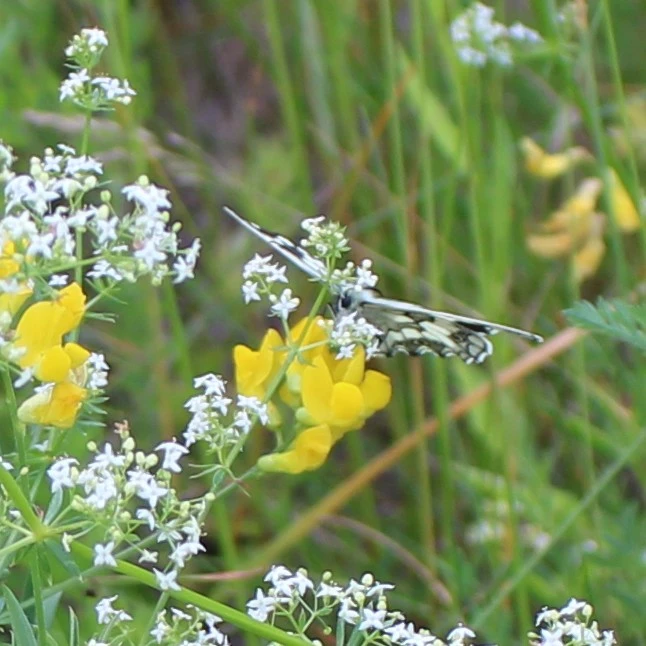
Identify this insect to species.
Melanargia galathea
